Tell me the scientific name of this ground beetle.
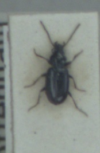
Bembidion minimum
